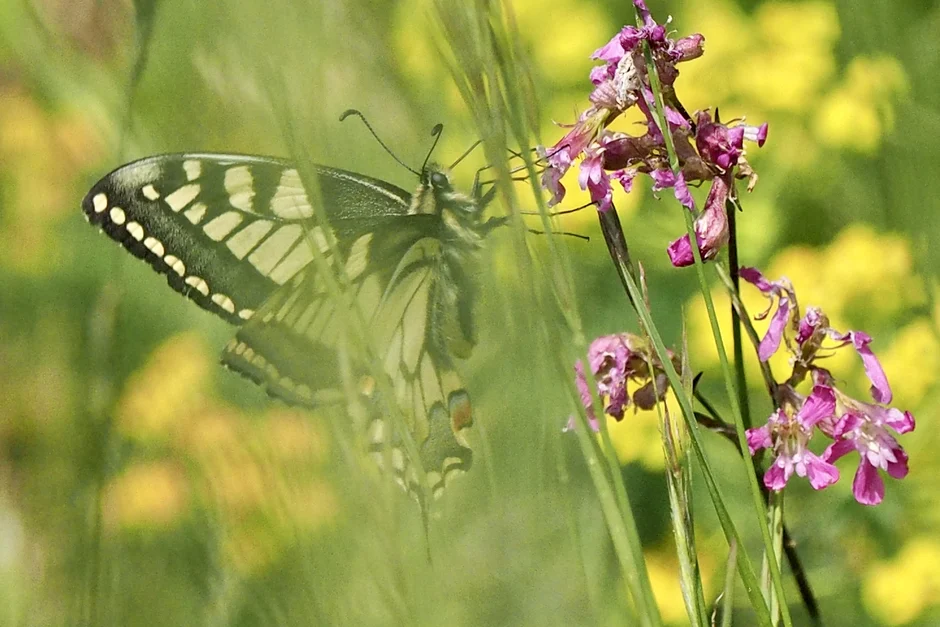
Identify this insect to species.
Papilio machaon
